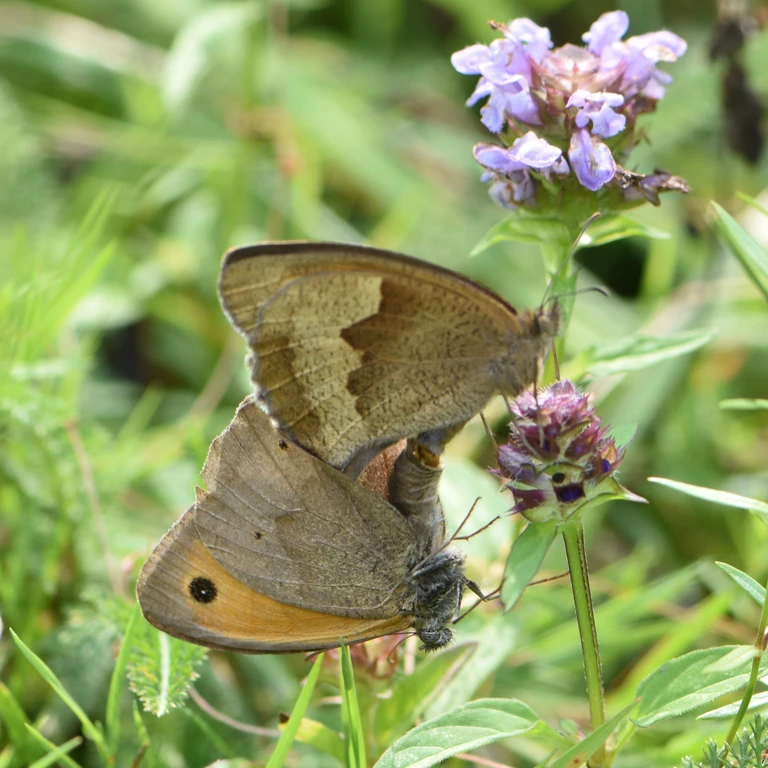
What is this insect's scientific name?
Maniola jurtina
